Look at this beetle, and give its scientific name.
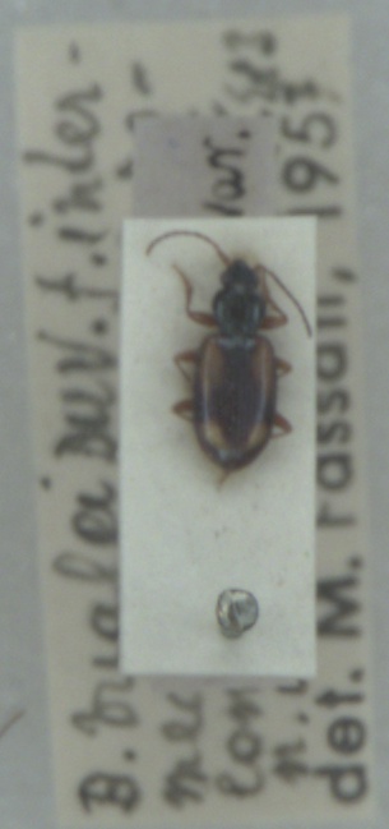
Bembidion bualei
